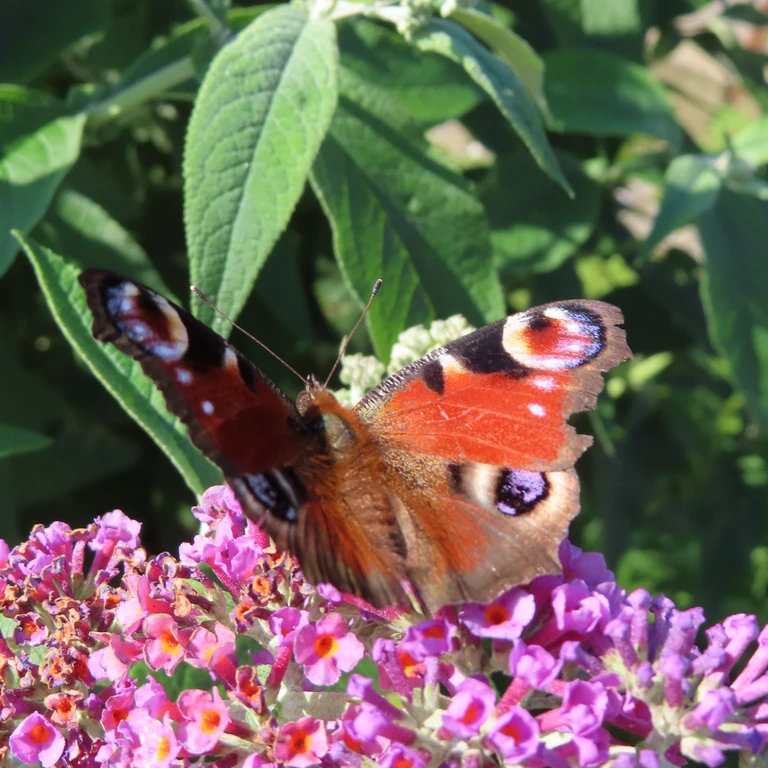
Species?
Aglais io
